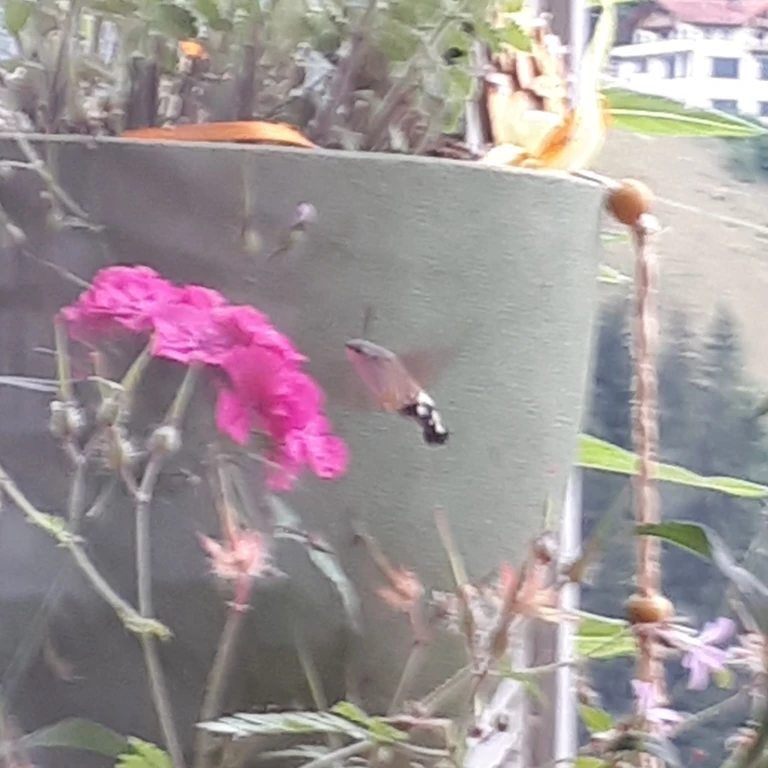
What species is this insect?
Macroglossum stellatarum
